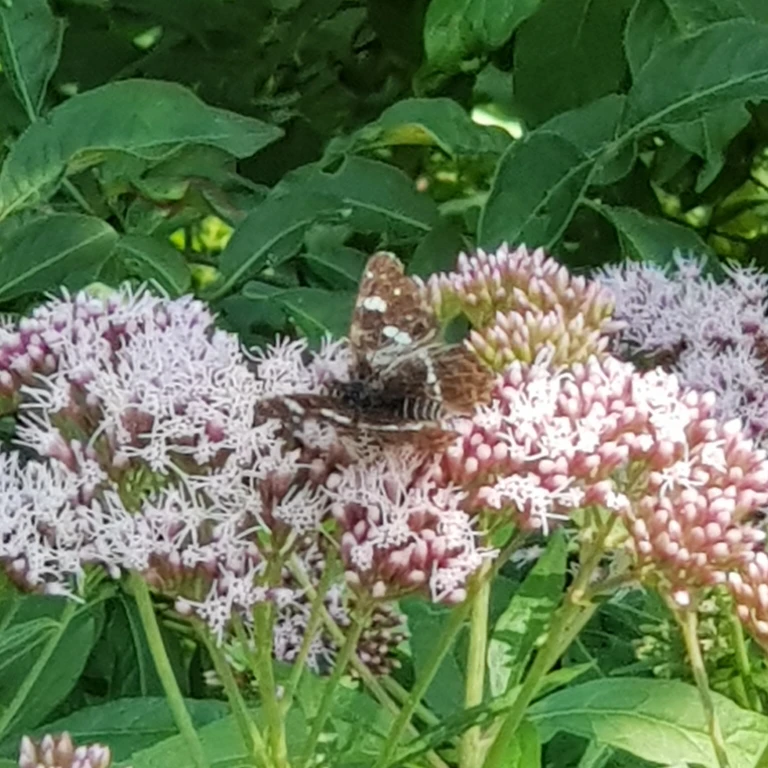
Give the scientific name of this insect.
Araschnia levana
